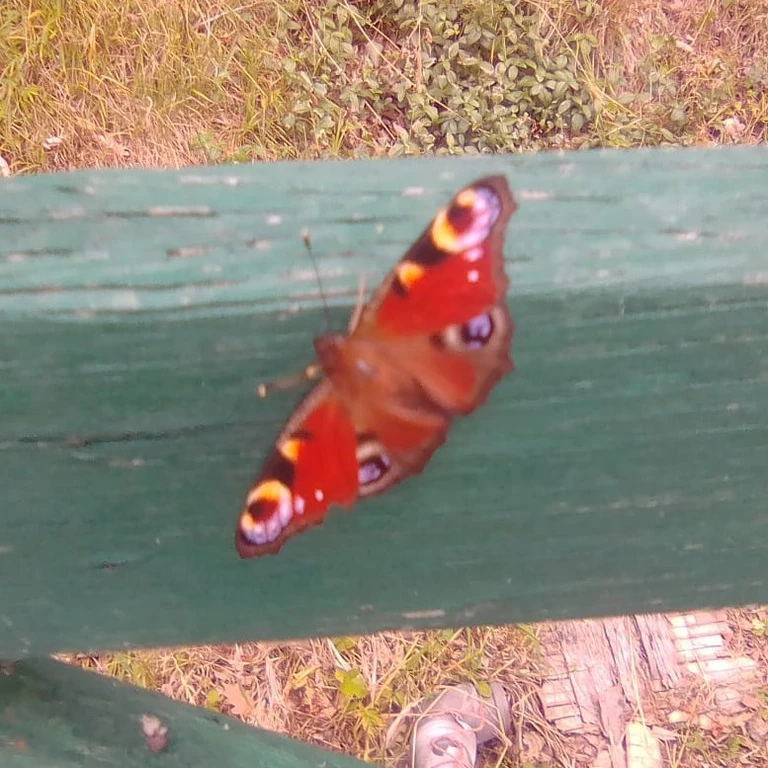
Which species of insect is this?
Aglais io
